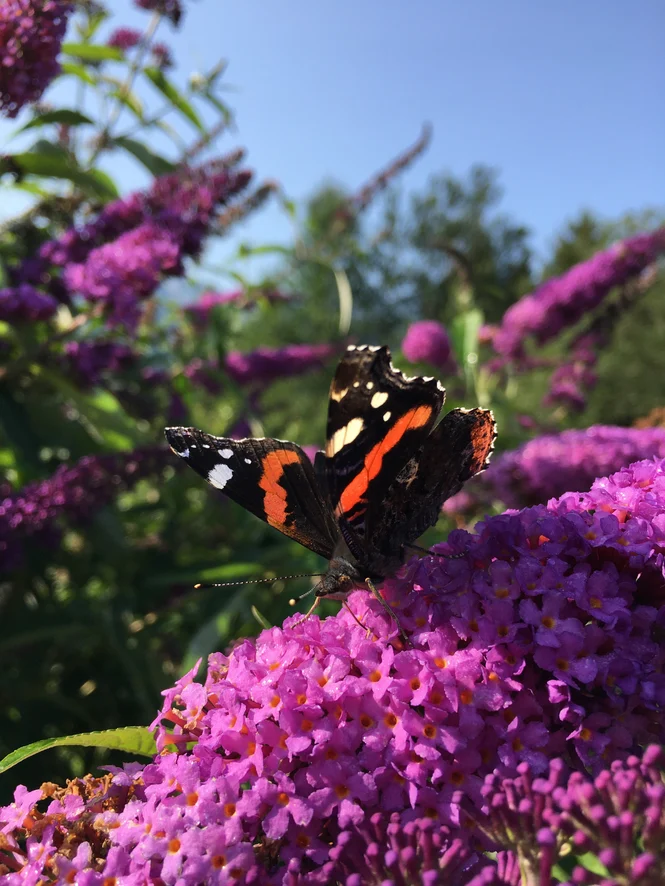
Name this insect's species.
Vanessa atalanta
